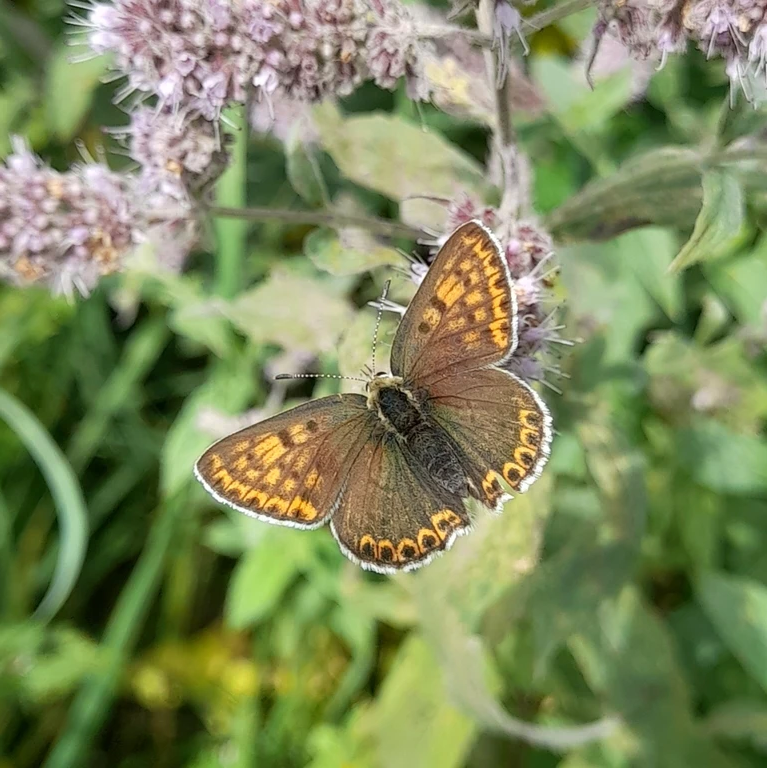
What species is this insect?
Lycaena tityrus (also Loweia tityrus)
